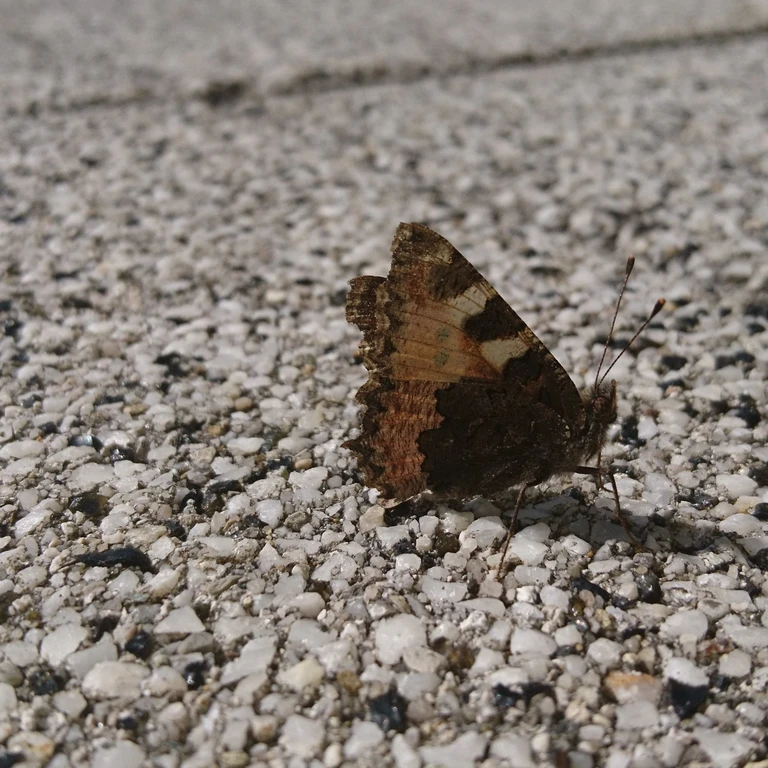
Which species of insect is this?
Aglais urticae
